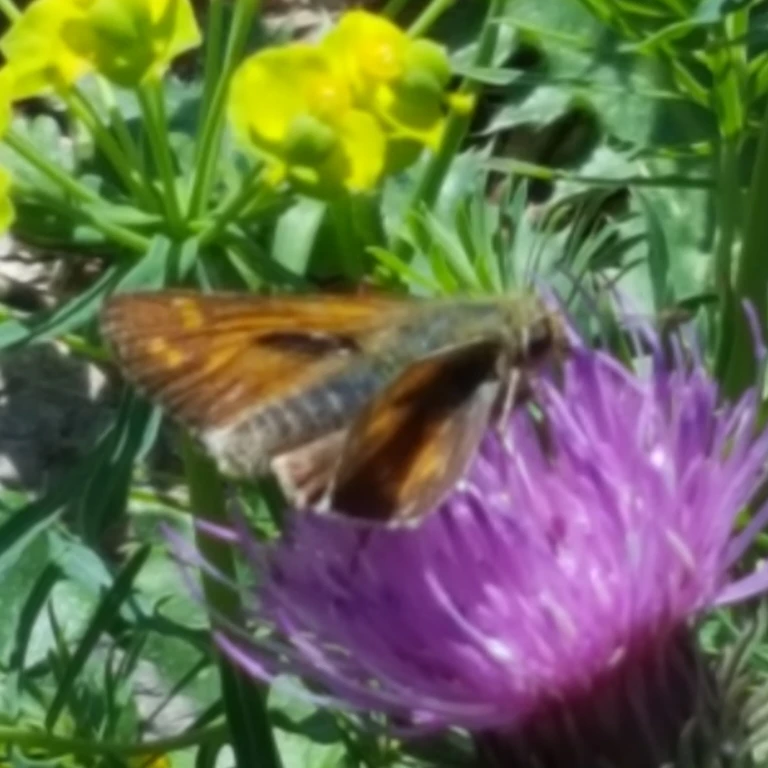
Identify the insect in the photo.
Ochlodes sylvanus (also Ochlodes venata)
